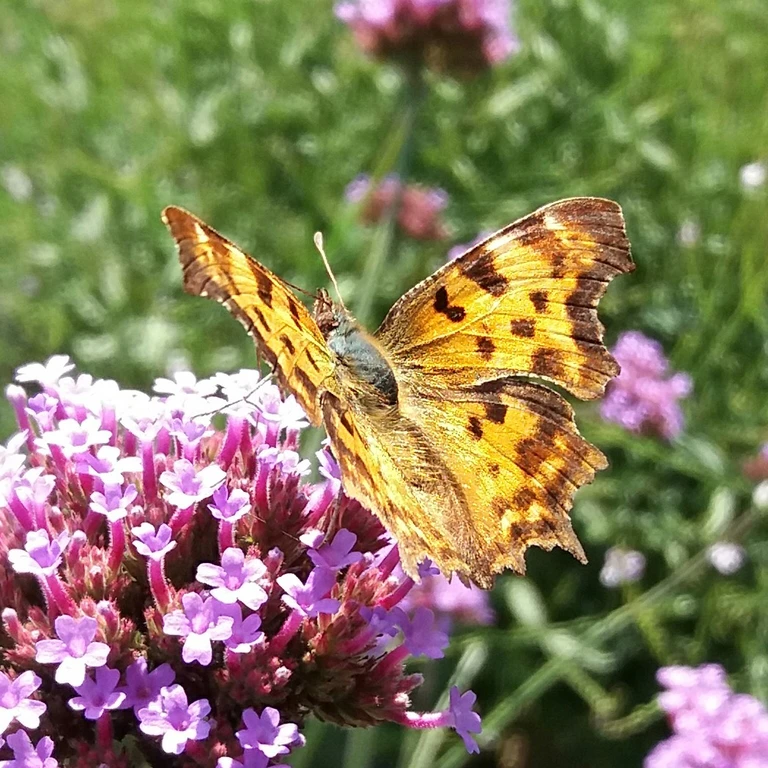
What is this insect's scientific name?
Polygonia c-album
